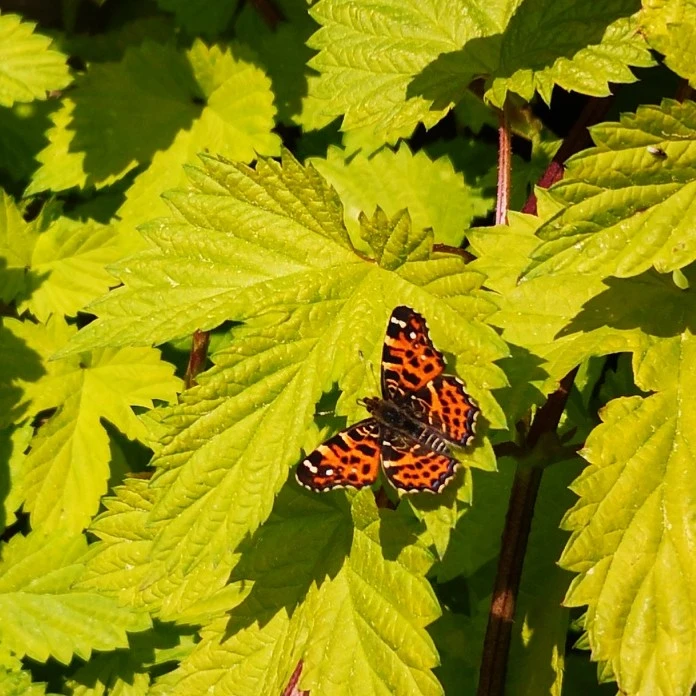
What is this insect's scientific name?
Araschnia levana
